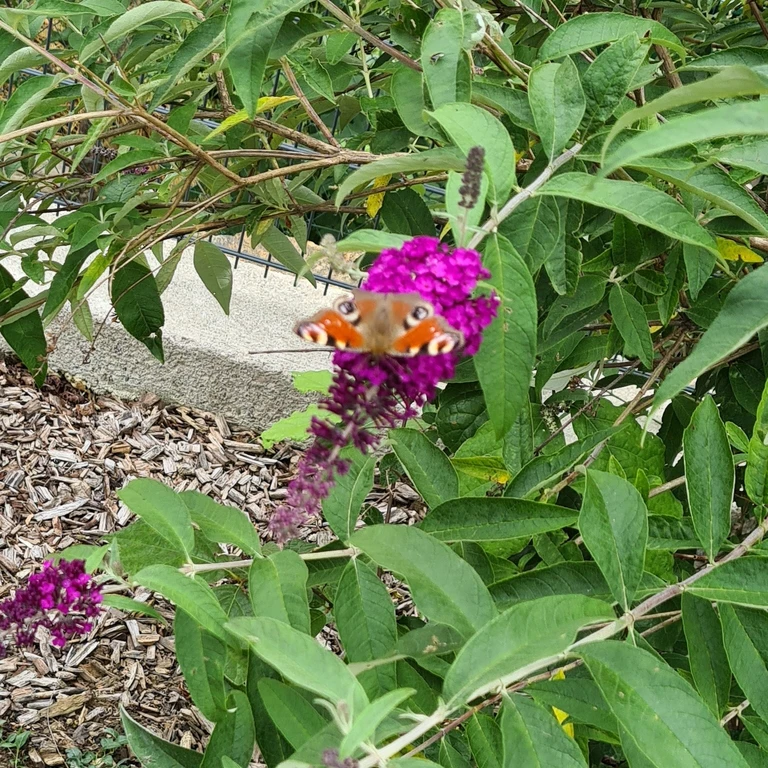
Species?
Aglais io
